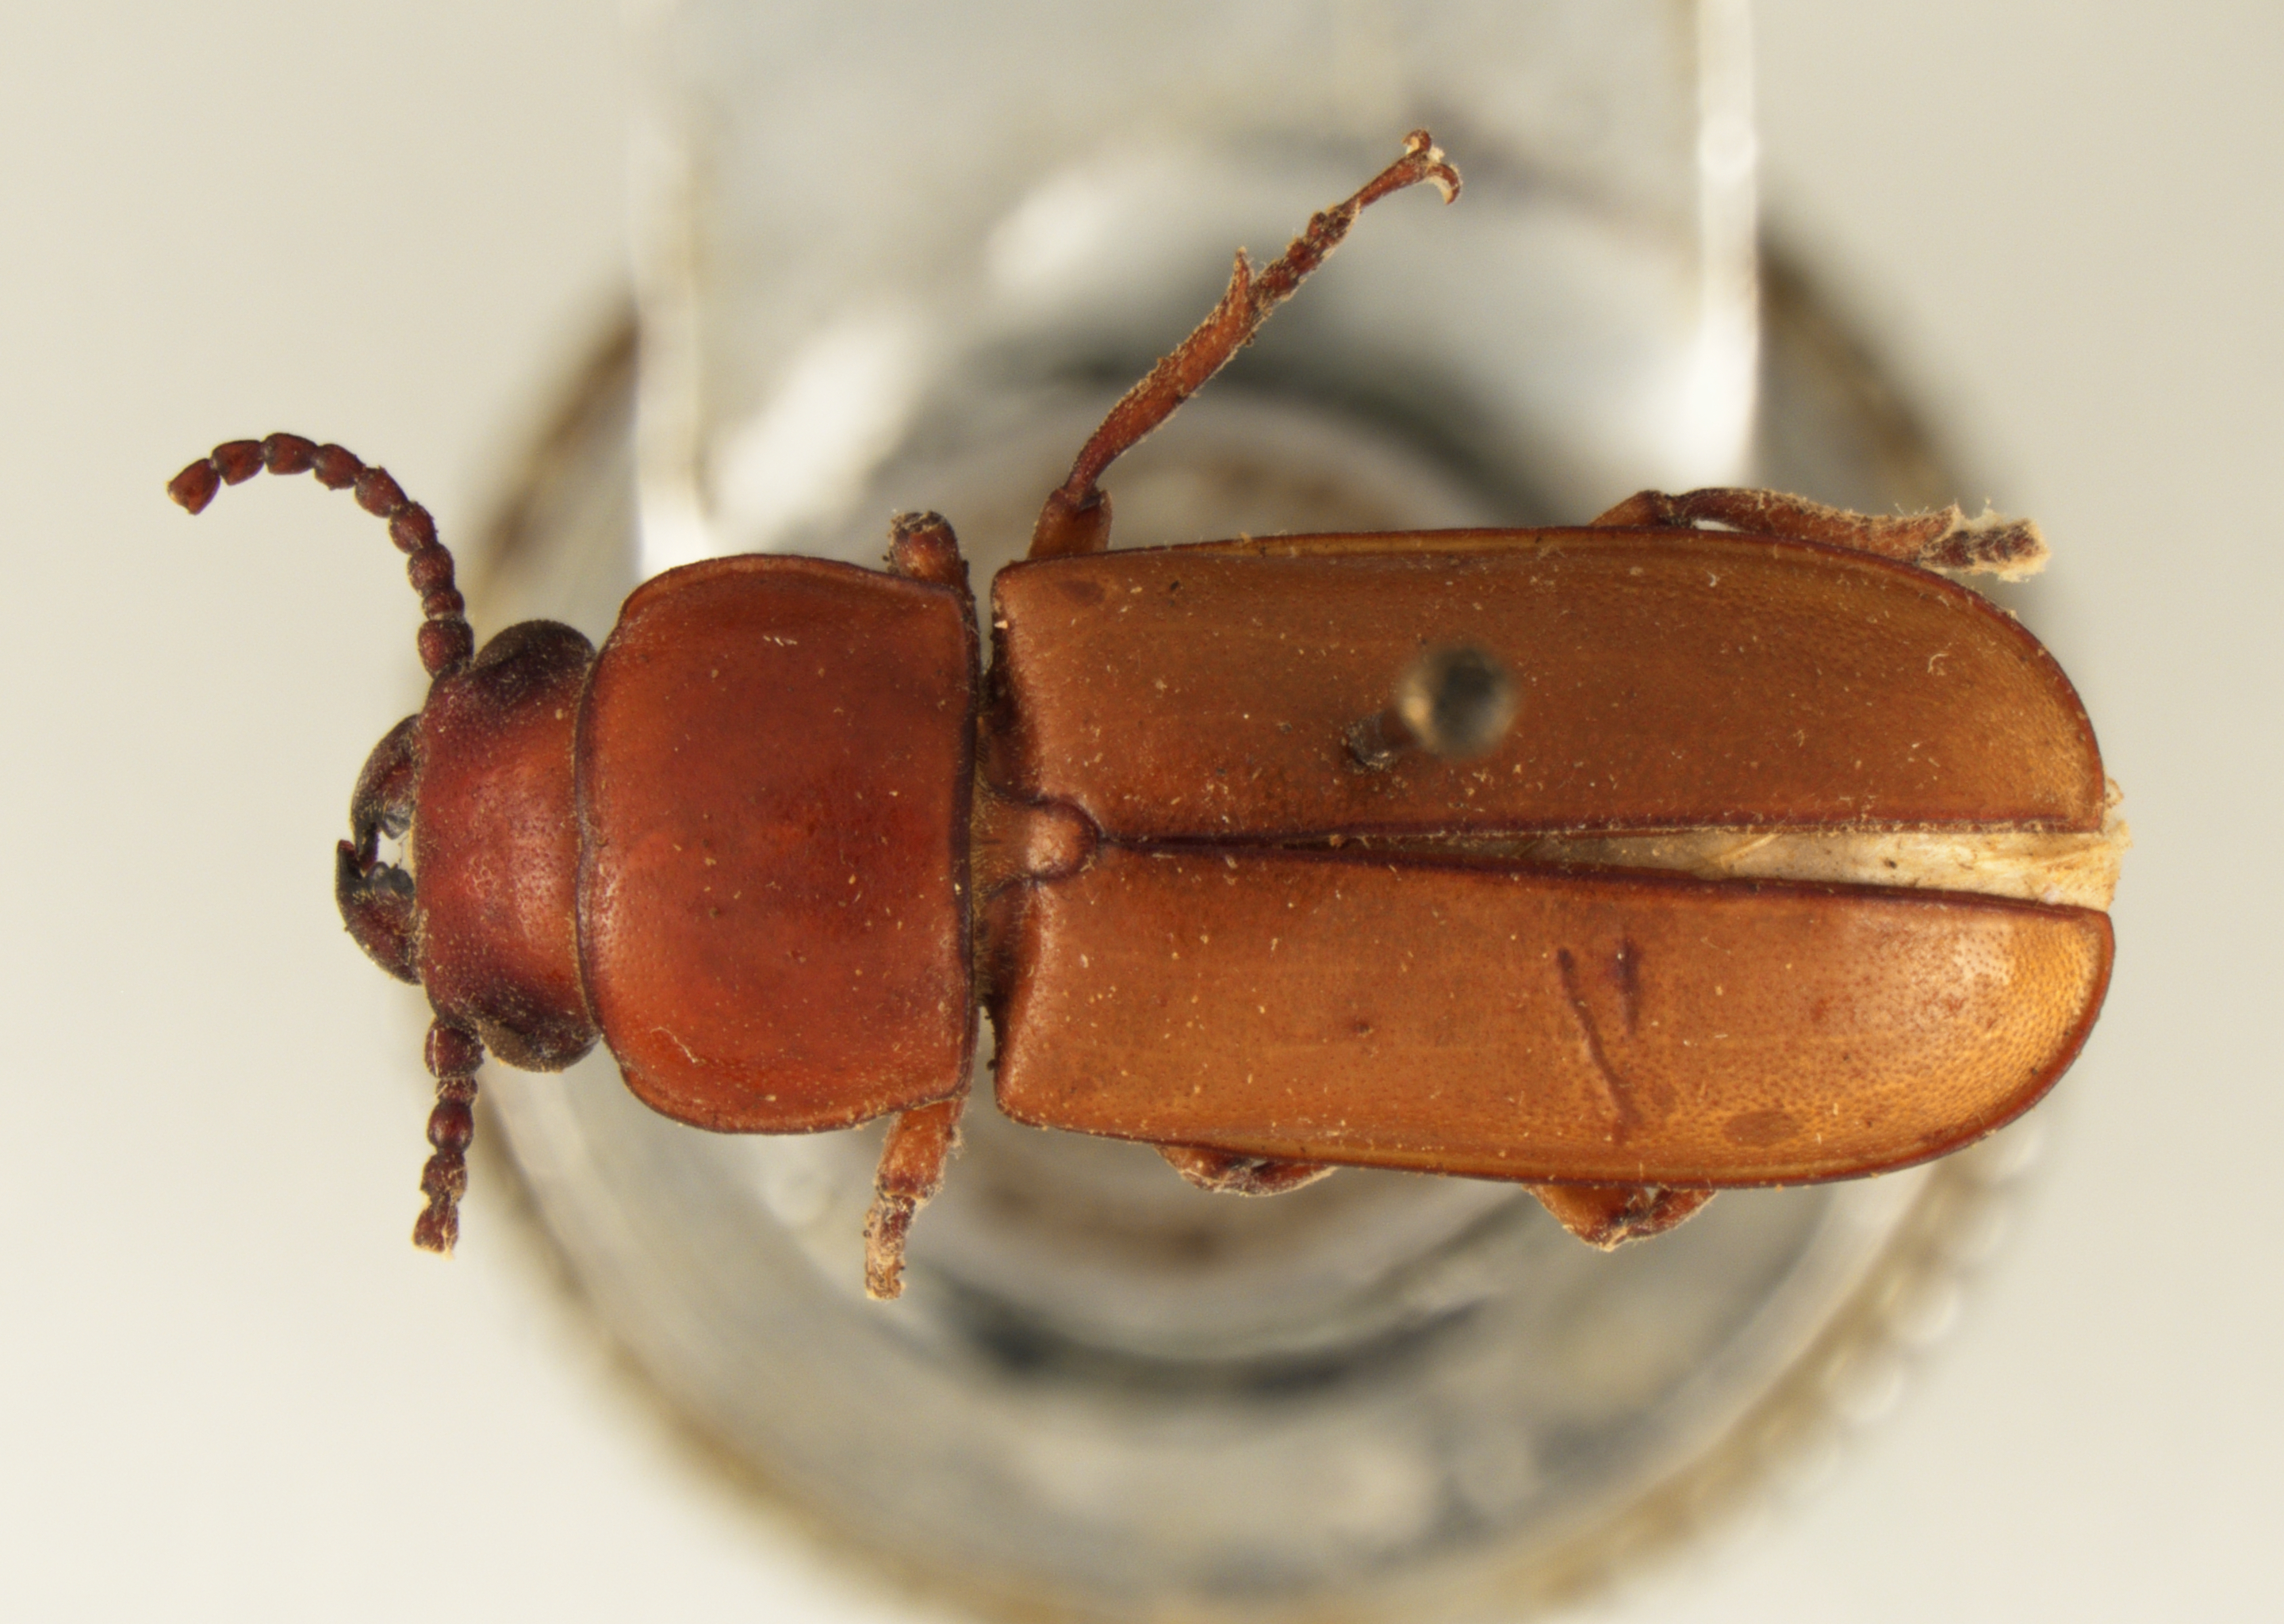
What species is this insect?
Neandra marginicollis
